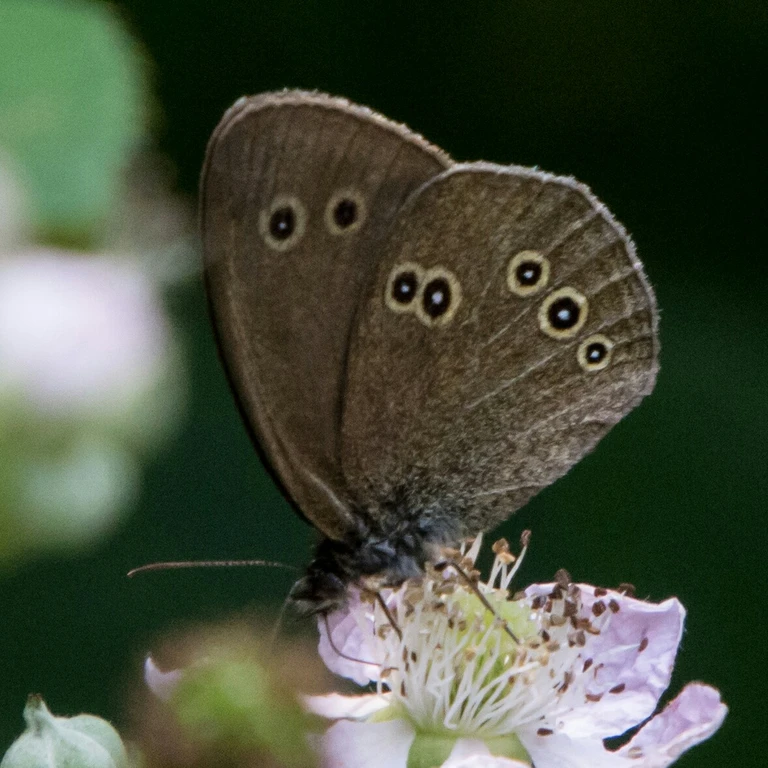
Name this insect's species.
Aphantopus hyperantus
